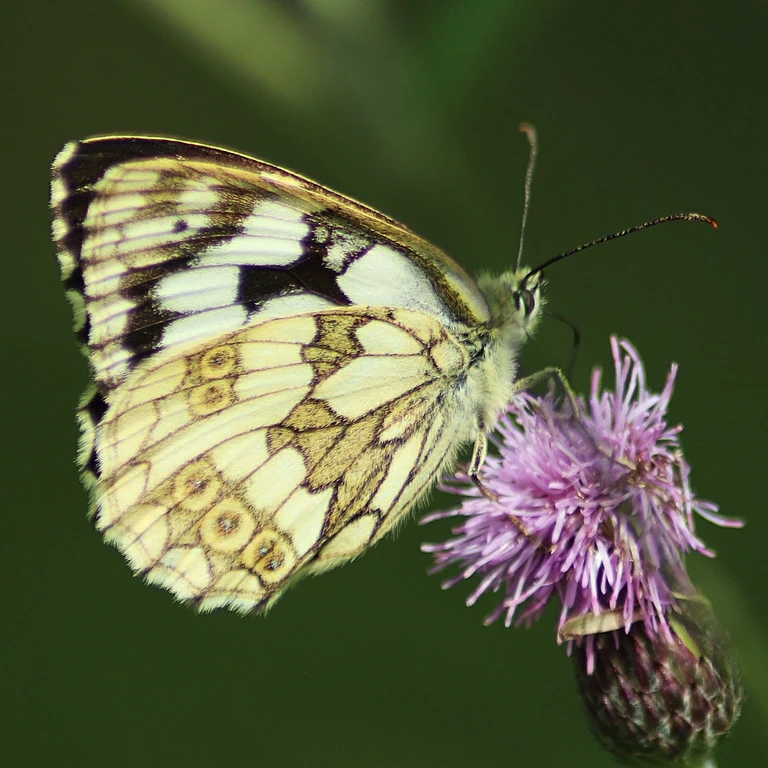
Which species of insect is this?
Melanargia galathea
